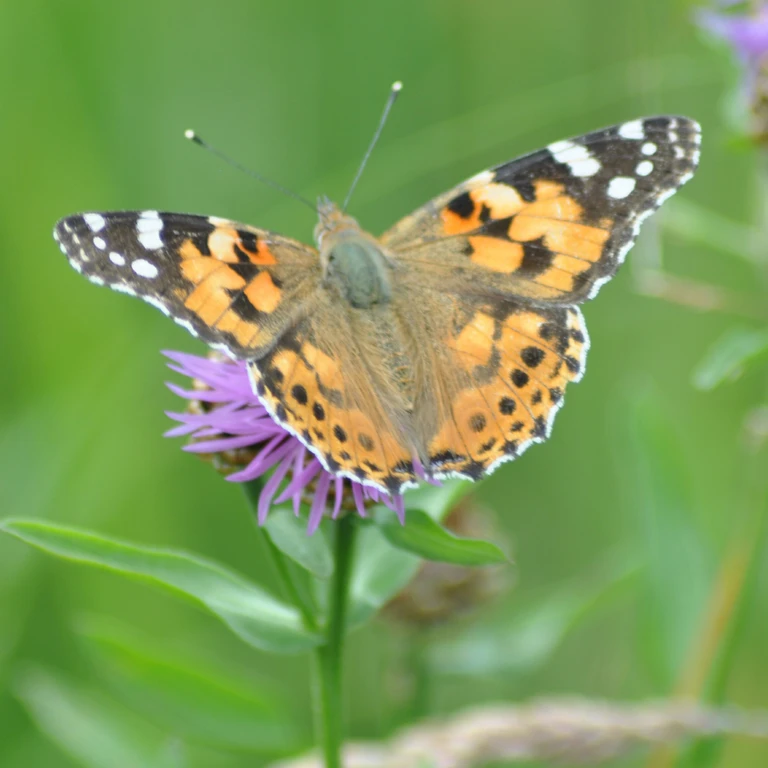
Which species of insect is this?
Vanessa cardui
